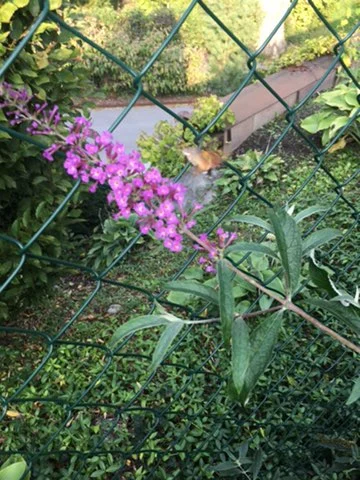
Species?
Macroglossum stellatarum
